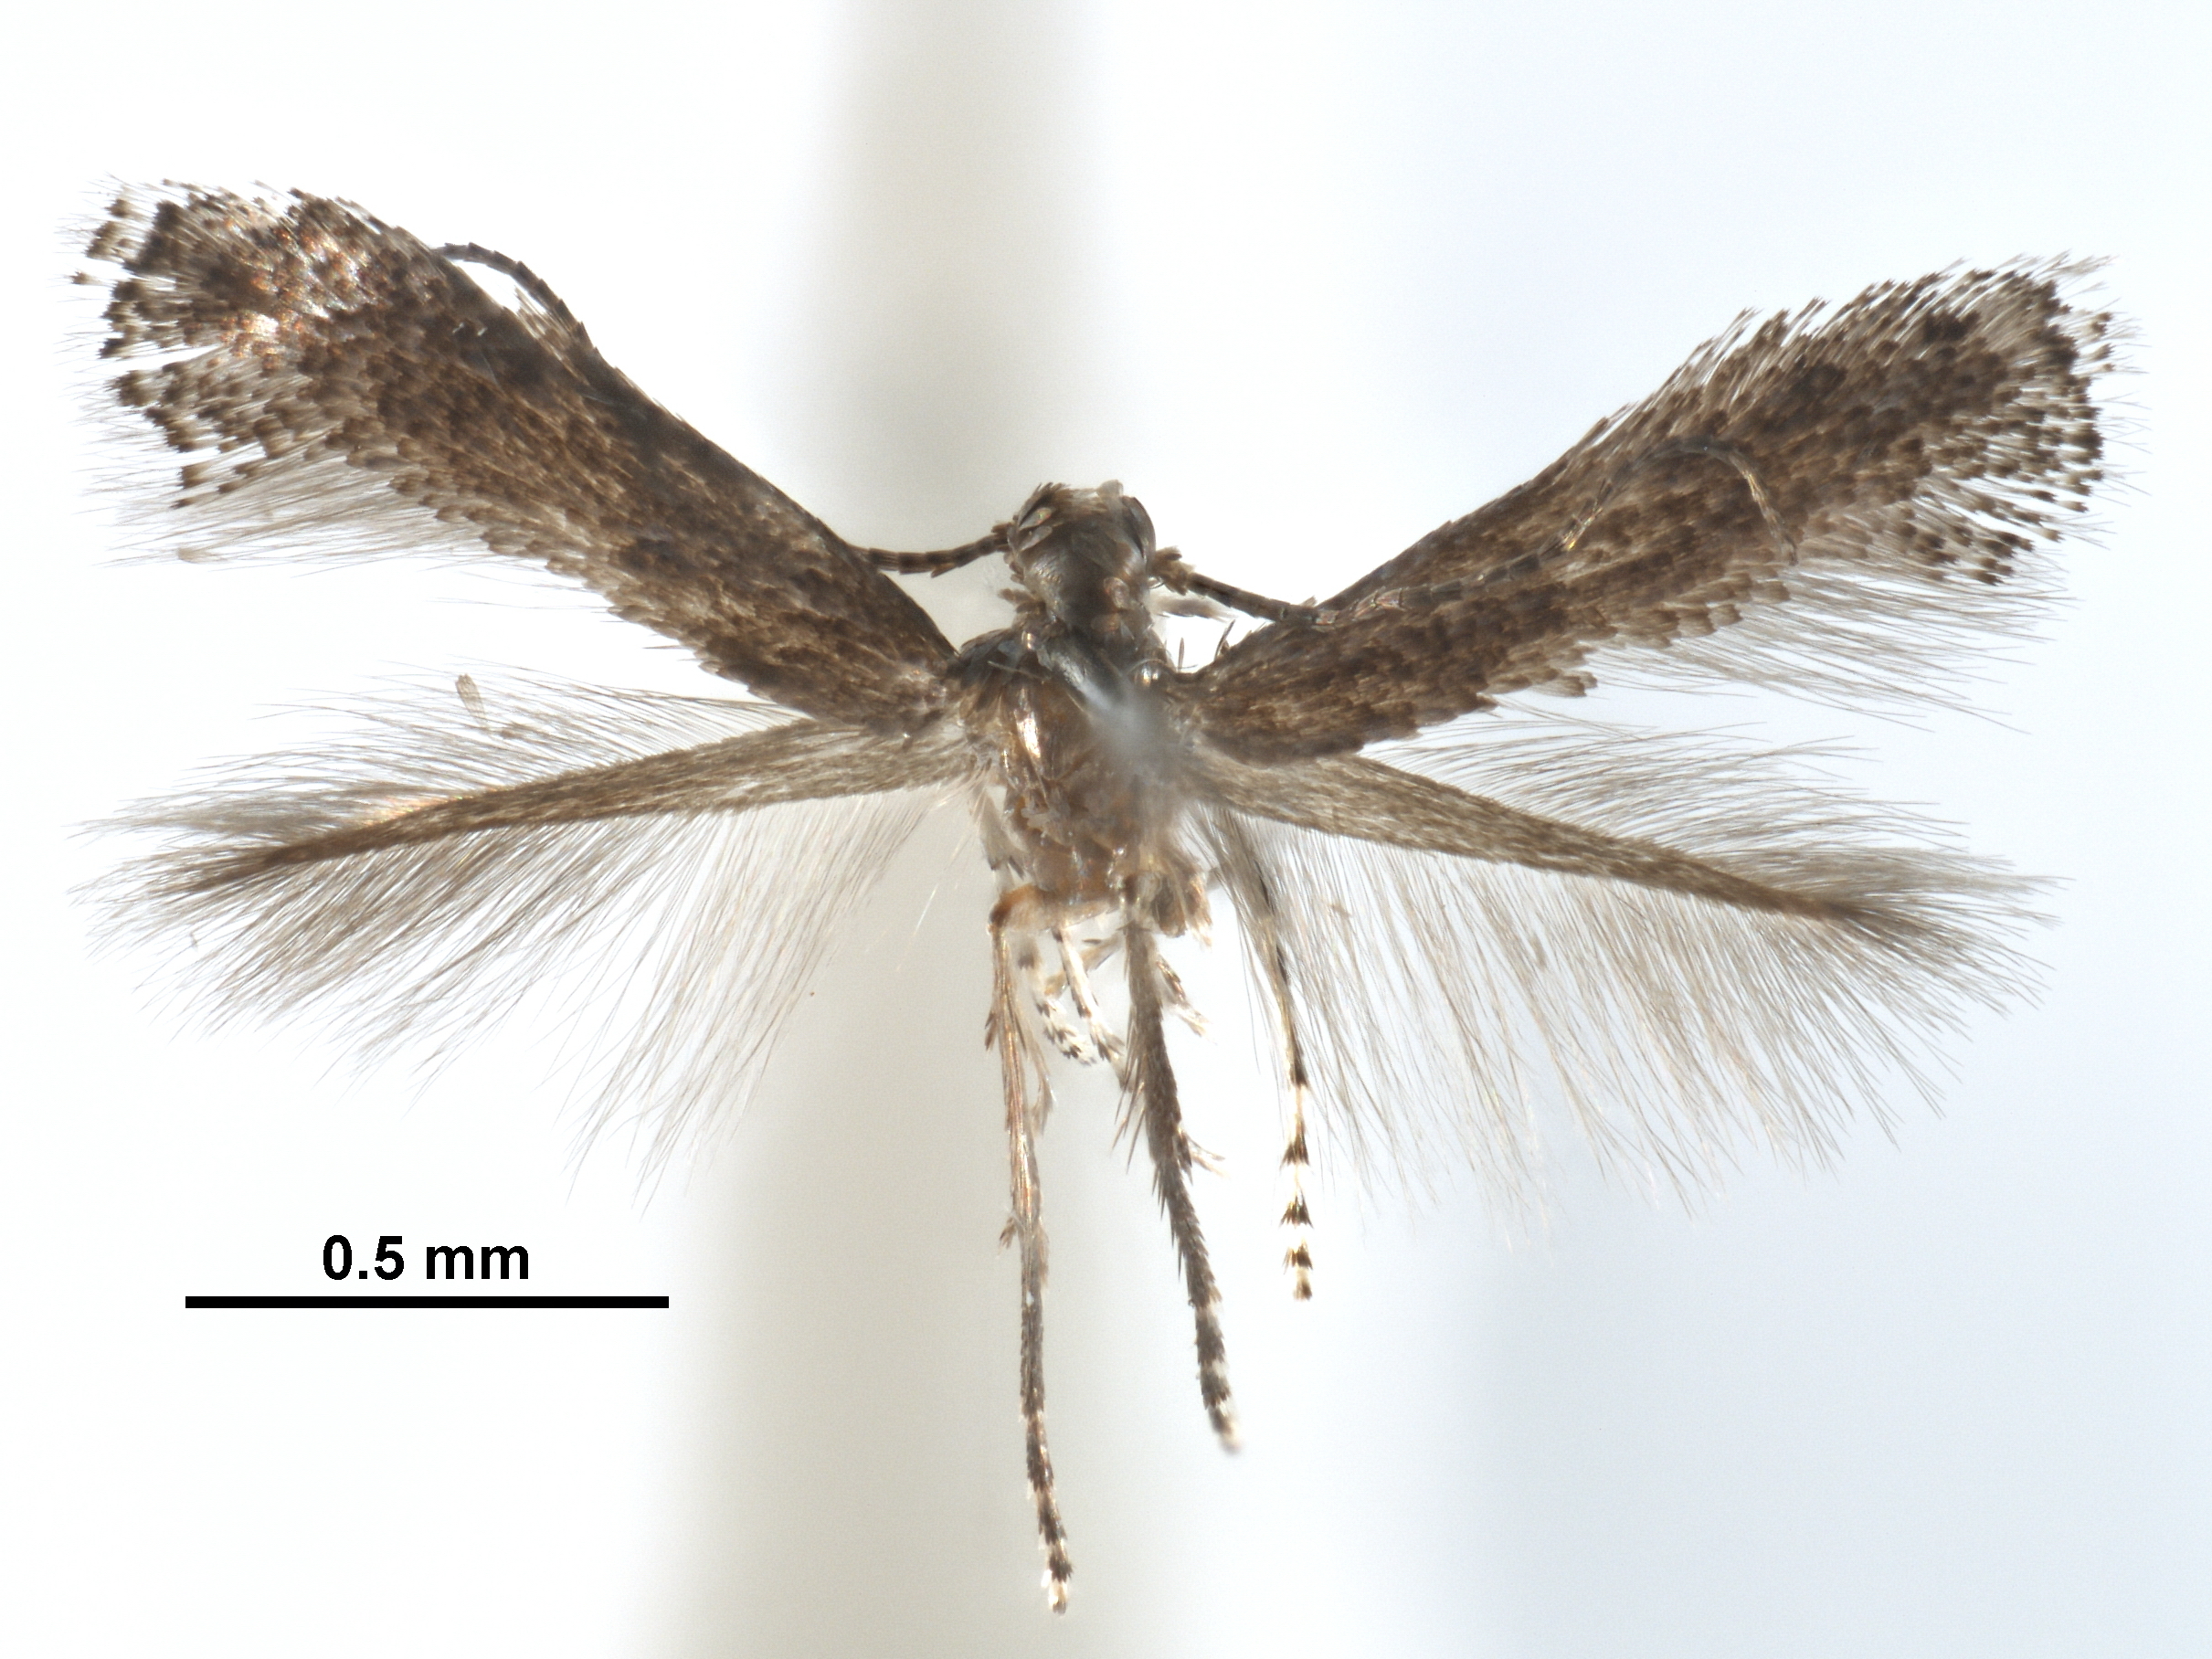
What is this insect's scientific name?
Metriochroa cephalanthae
